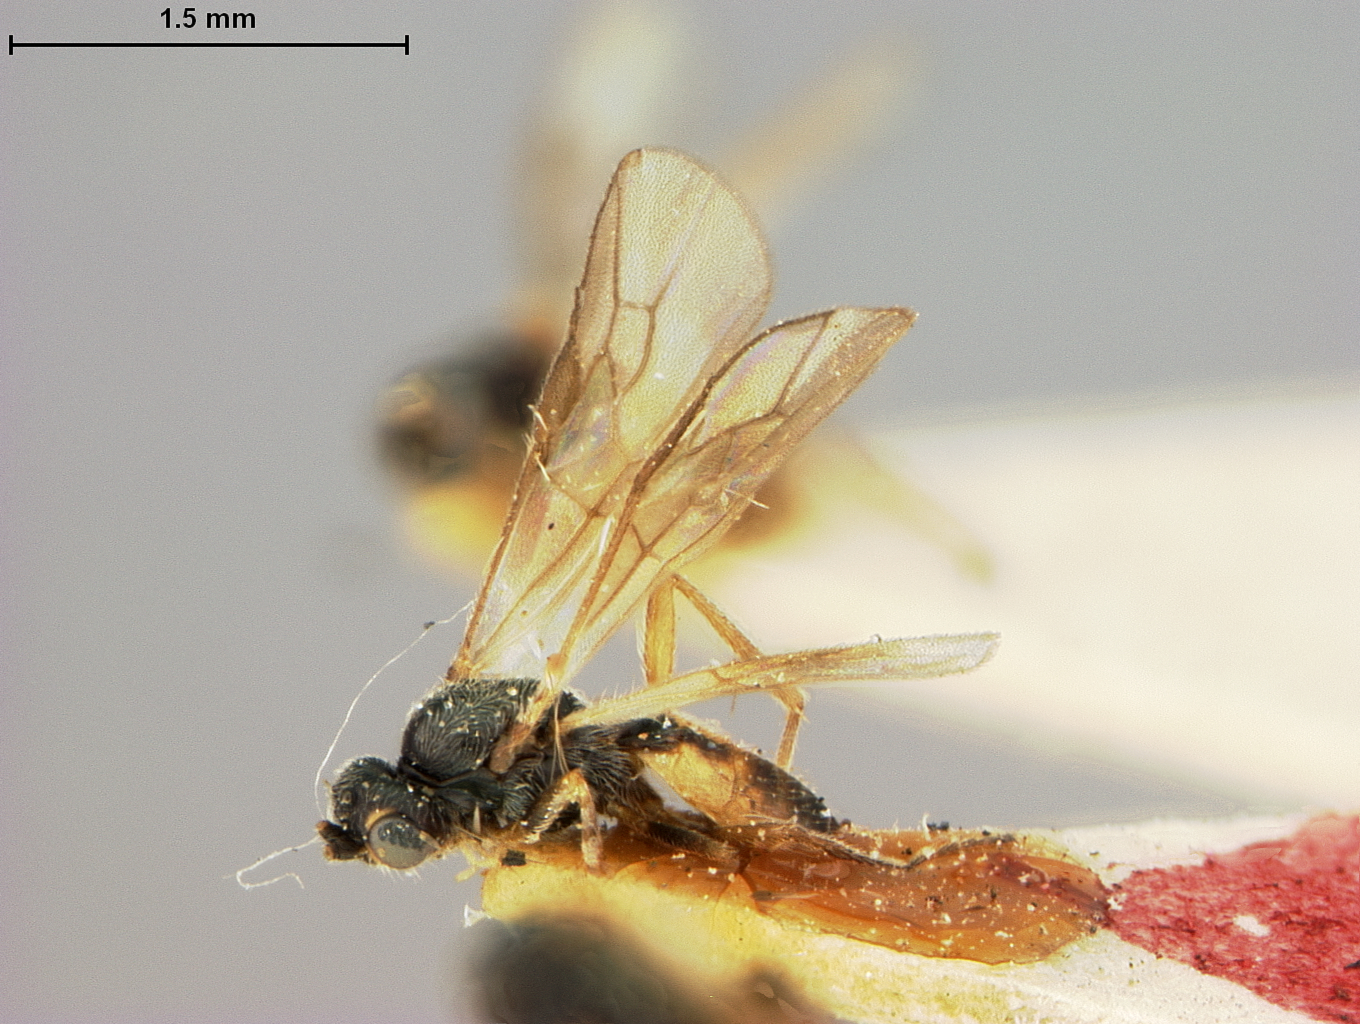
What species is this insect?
Bracon gelechiae
